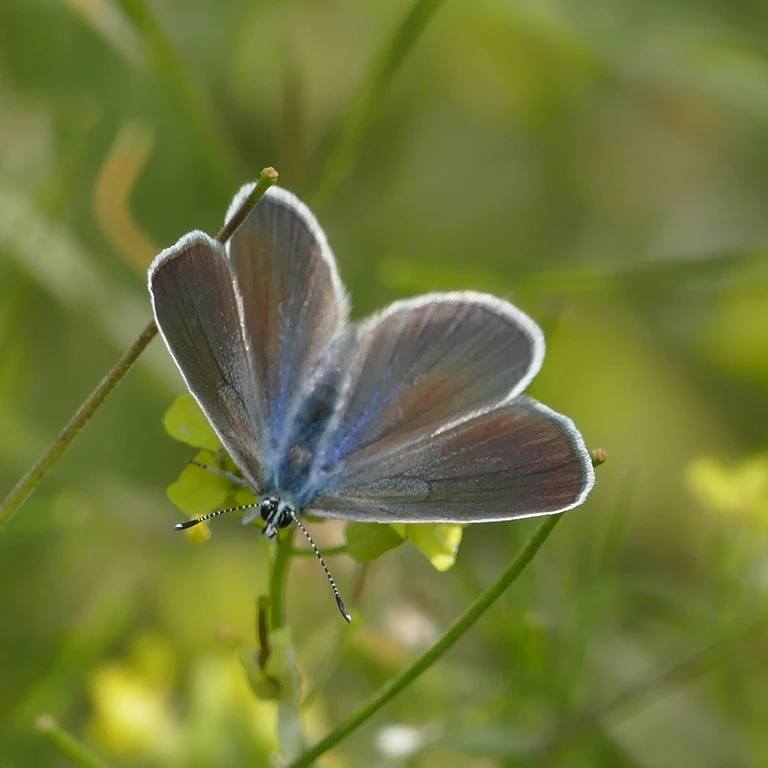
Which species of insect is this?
Glaucopsyche alexis
